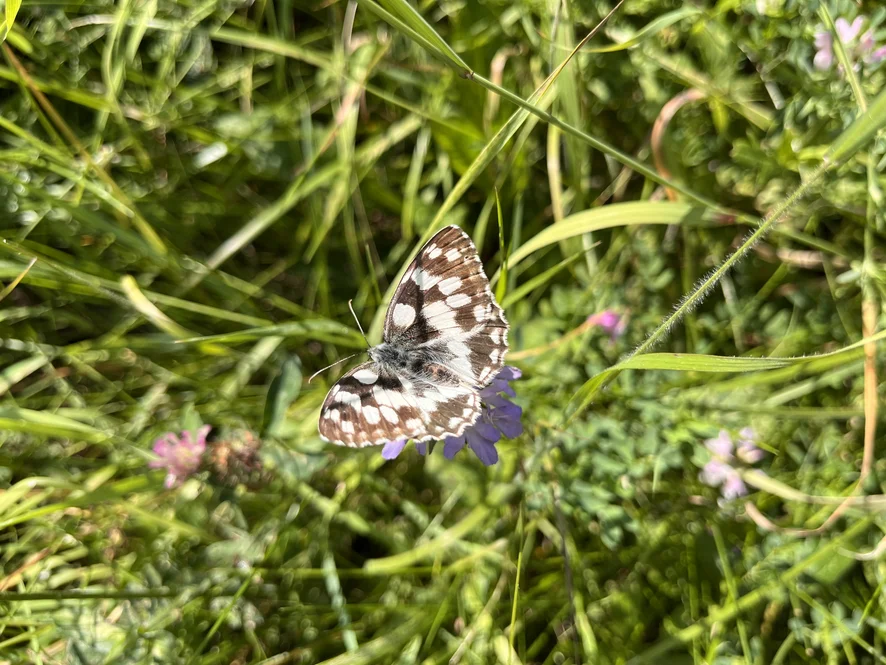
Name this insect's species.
Melanargia galathea
